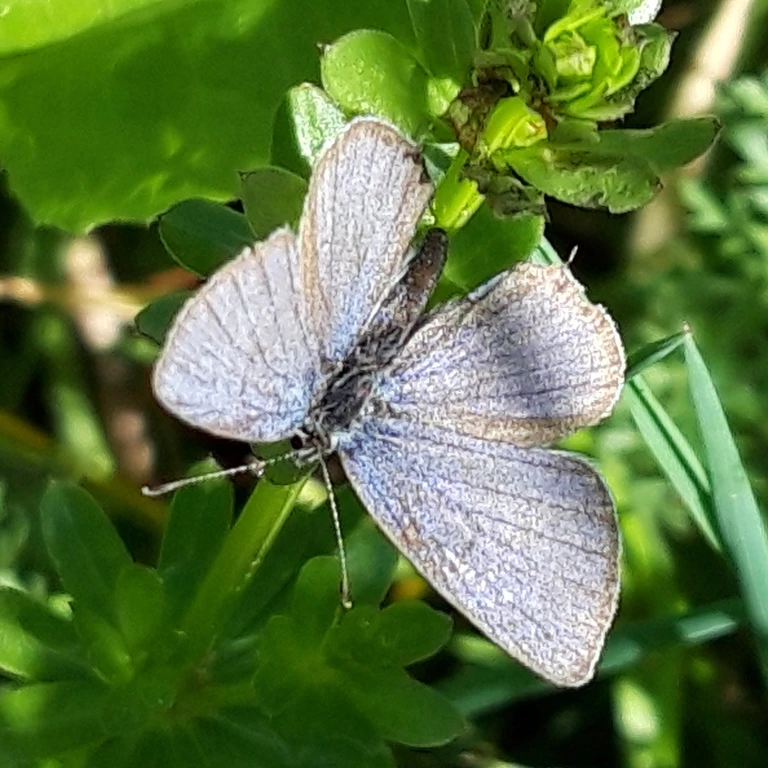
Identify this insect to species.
Cupido argiades (also Elkalyce argiades)
